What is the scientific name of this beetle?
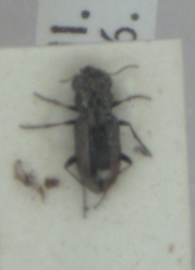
Notiophilus biguttatus
